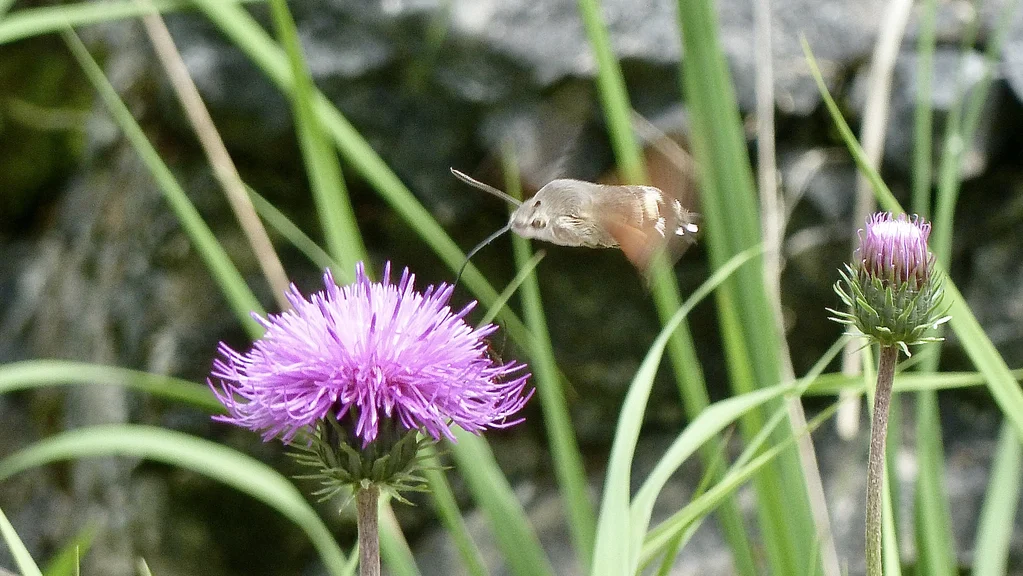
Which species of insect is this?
Macroglossum stellatarum
